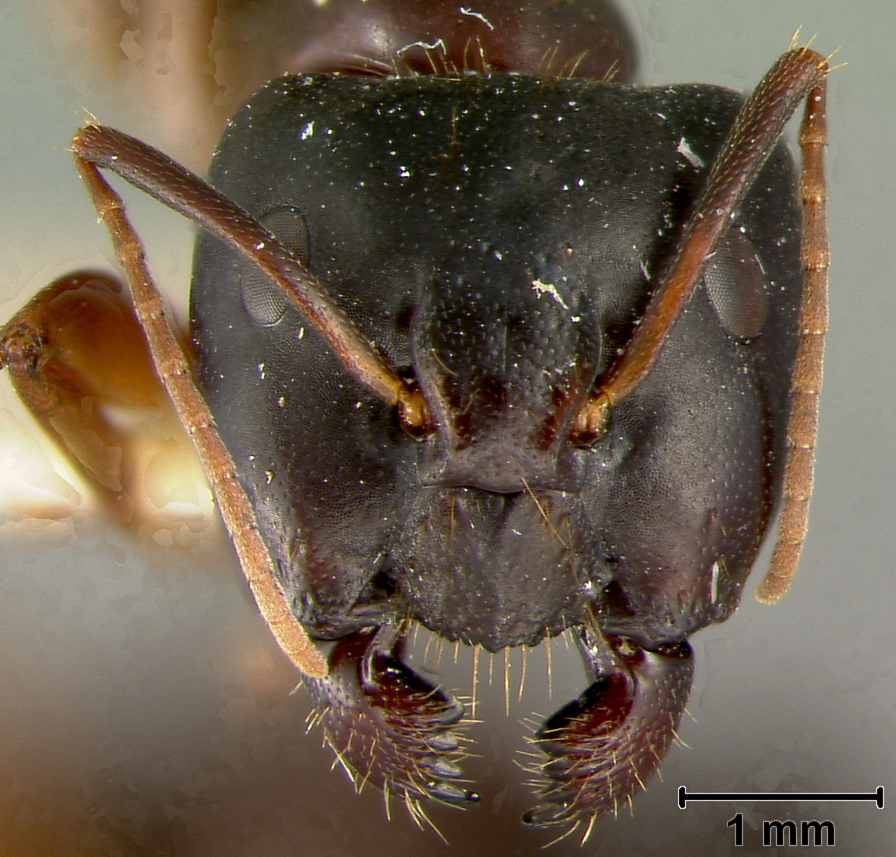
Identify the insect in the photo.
Camponotus maculatus
